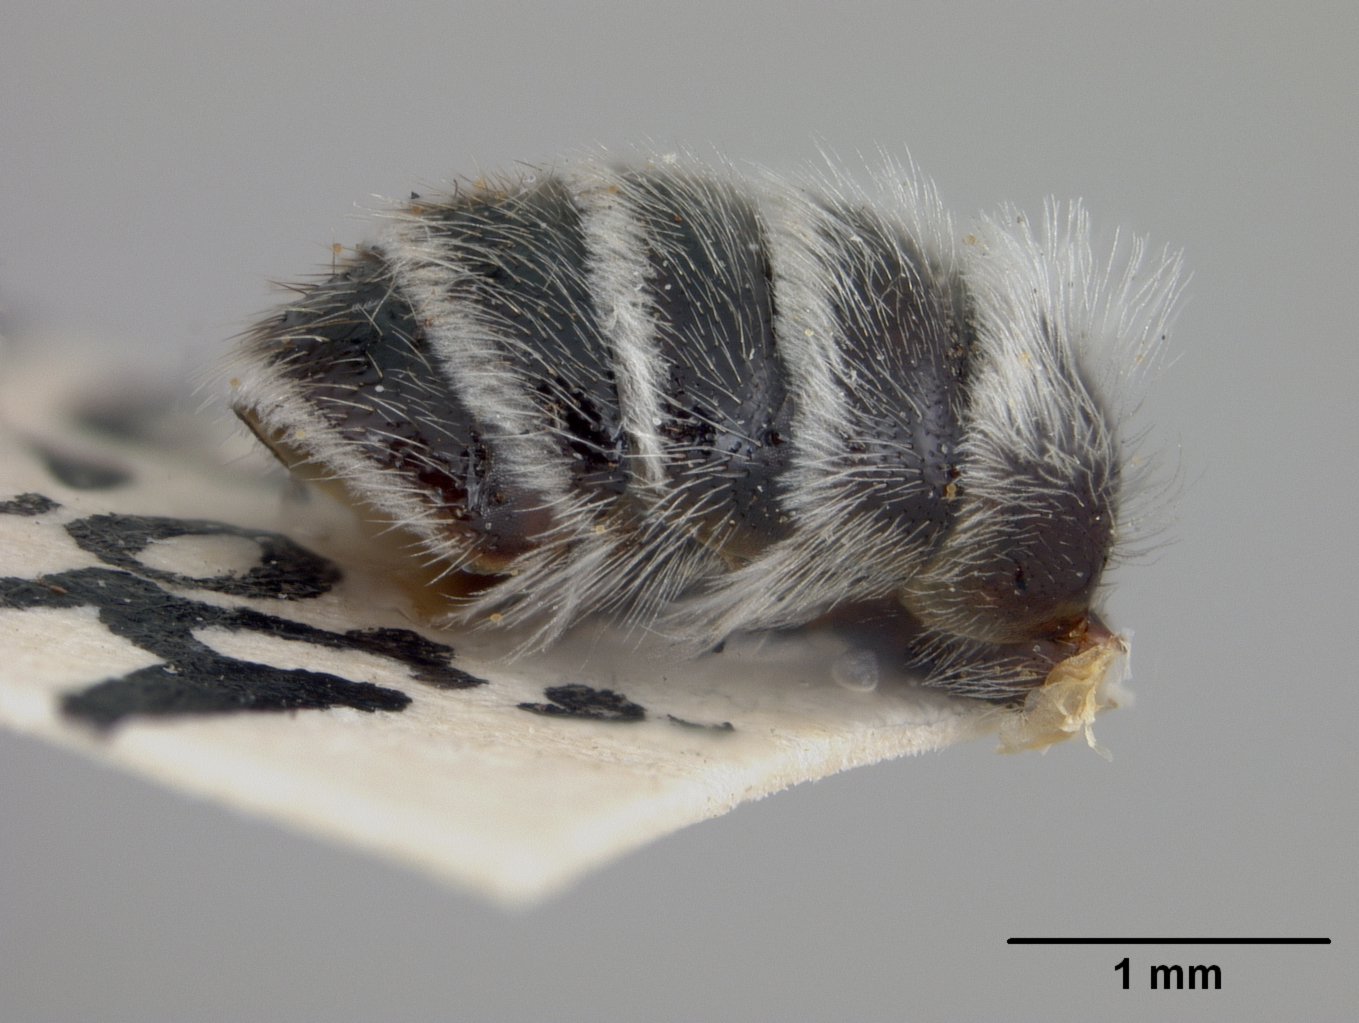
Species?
Megachile stoddardensis
